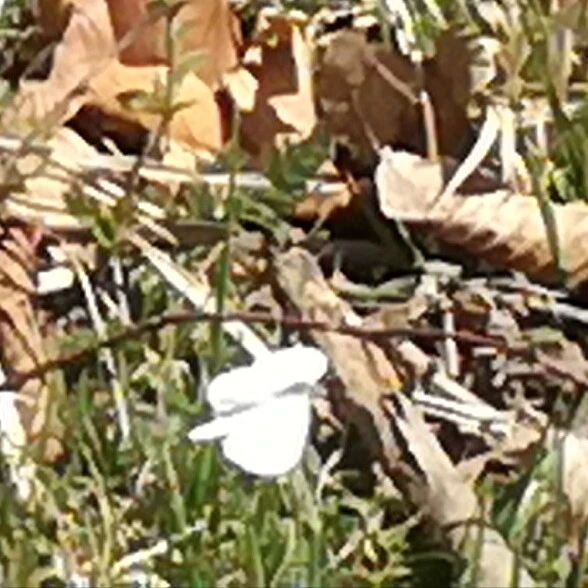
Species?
Leptidea sinapis/juvernica
